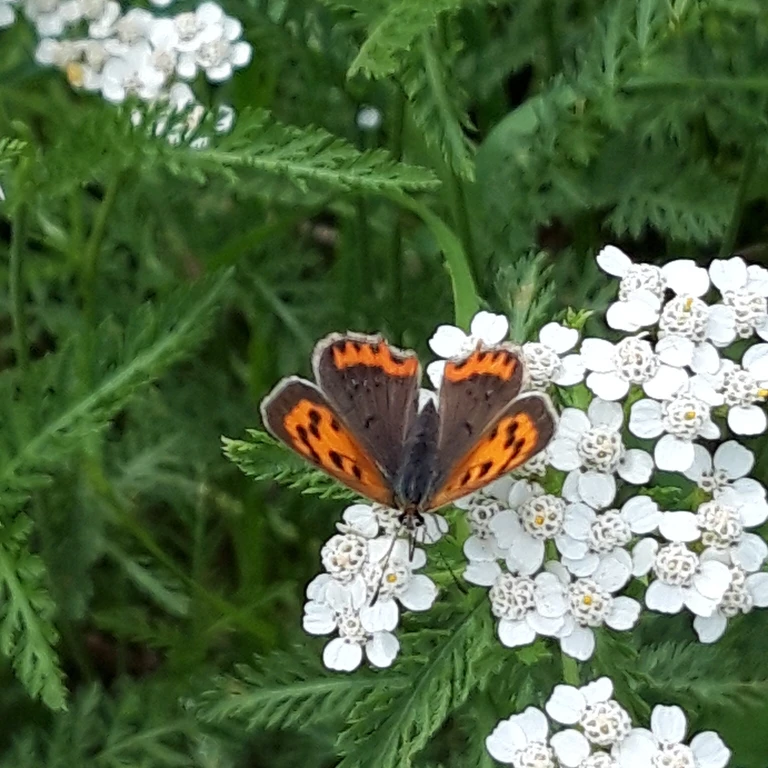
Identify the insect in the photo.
Lycaena phlaeas
